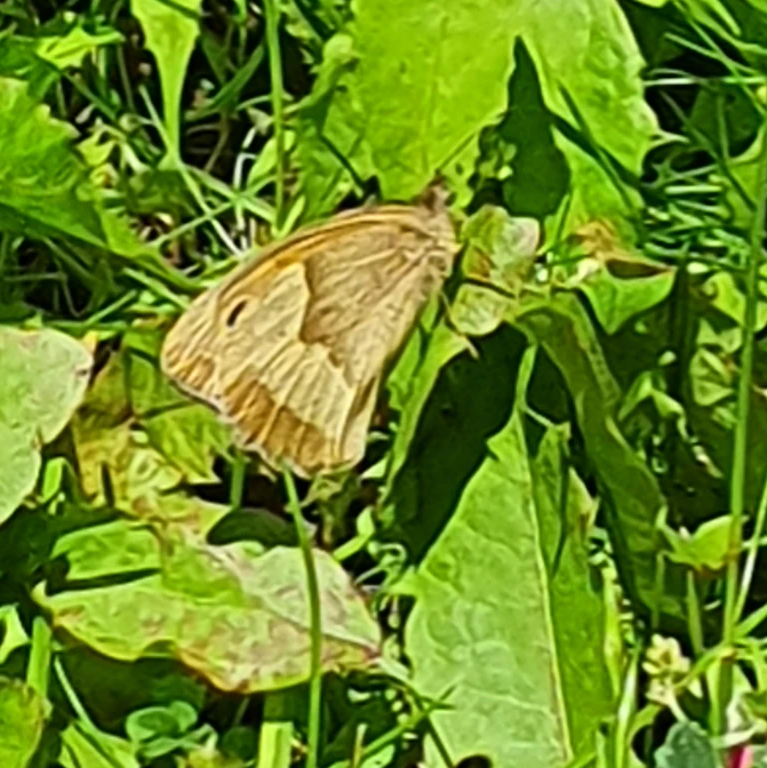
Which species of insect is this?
Maniola jurtina
